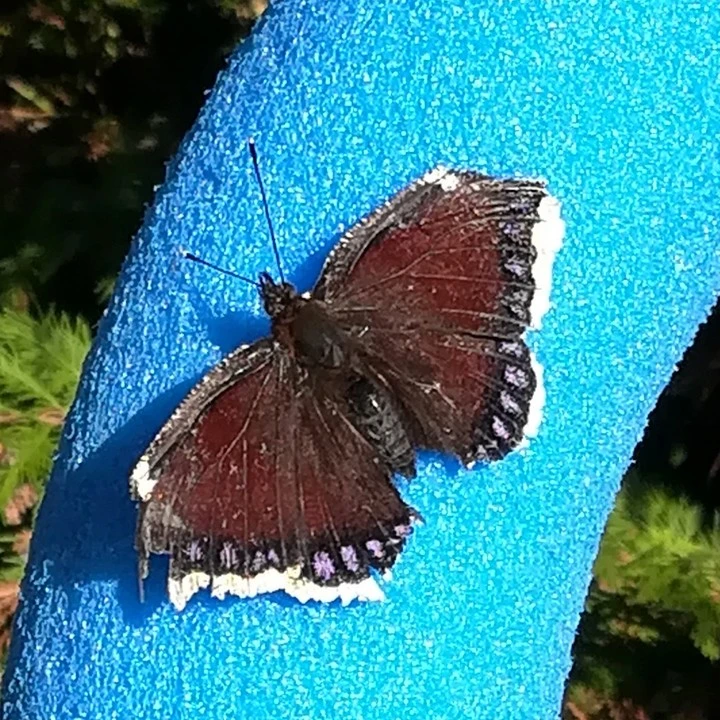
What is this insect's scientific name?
Nymphalis antiopa
